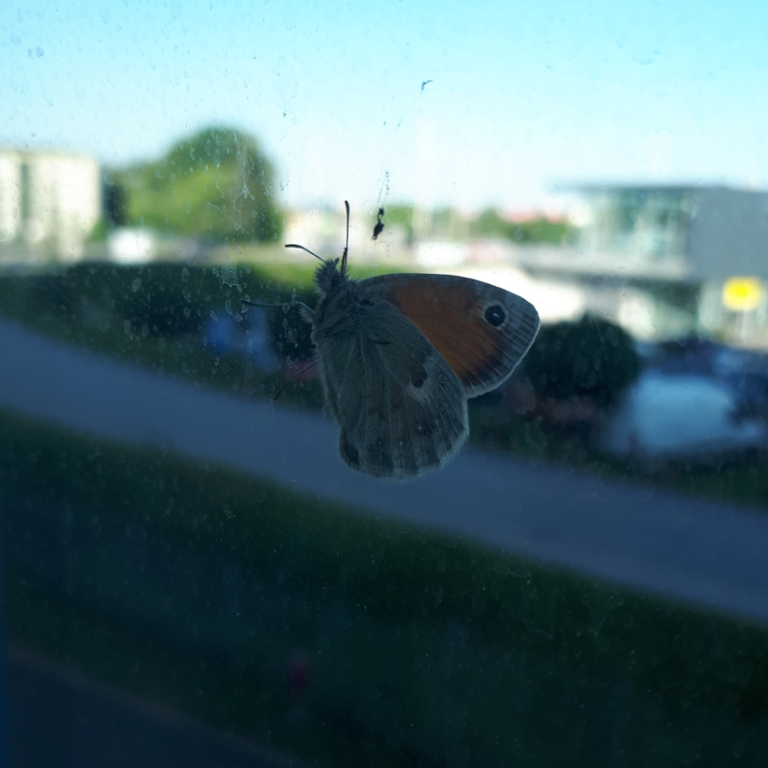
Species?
Coenonympha pamphilus
